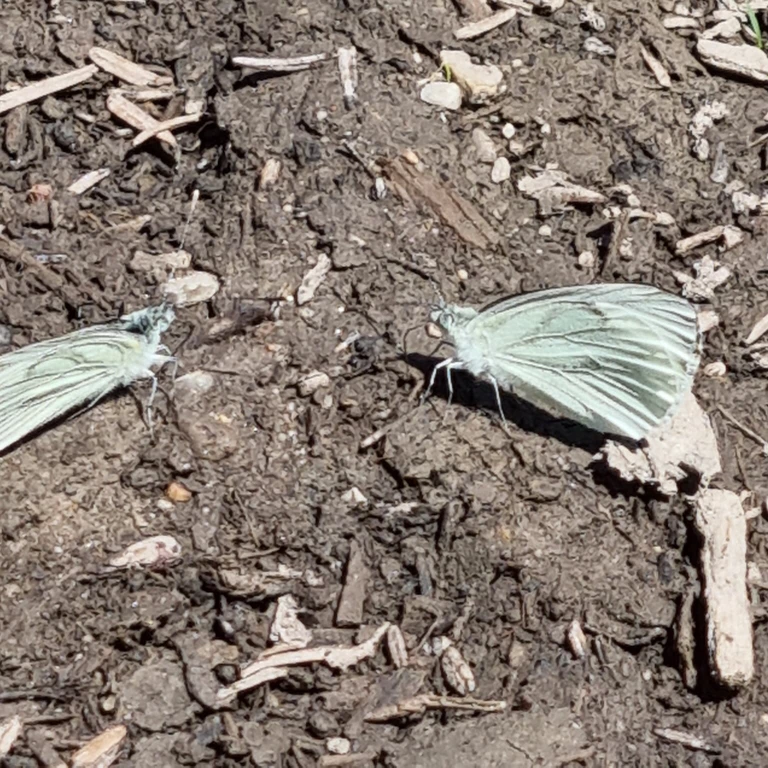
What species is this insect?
Pieris napi
